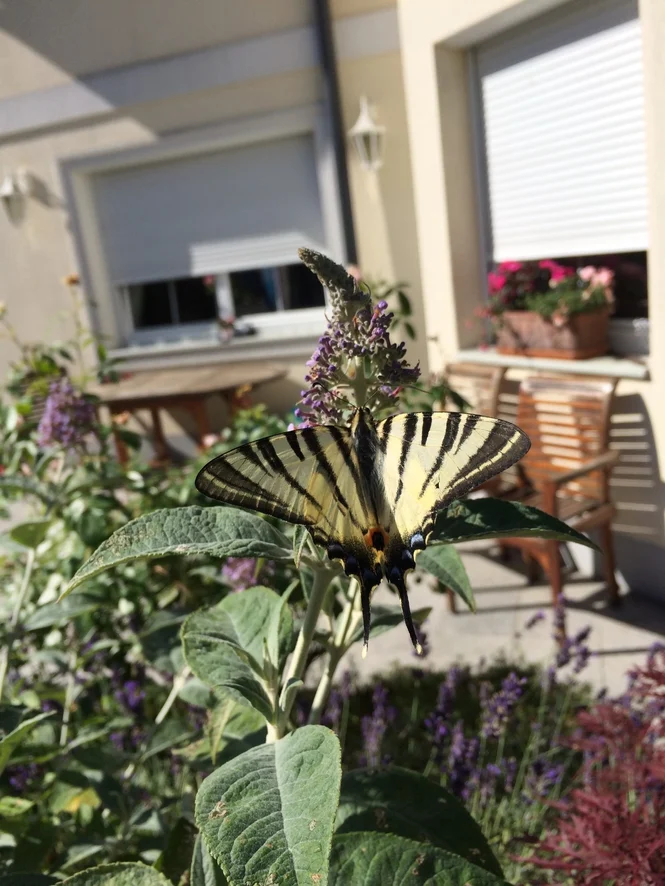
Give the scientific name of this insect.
Iphiclides podalirius
